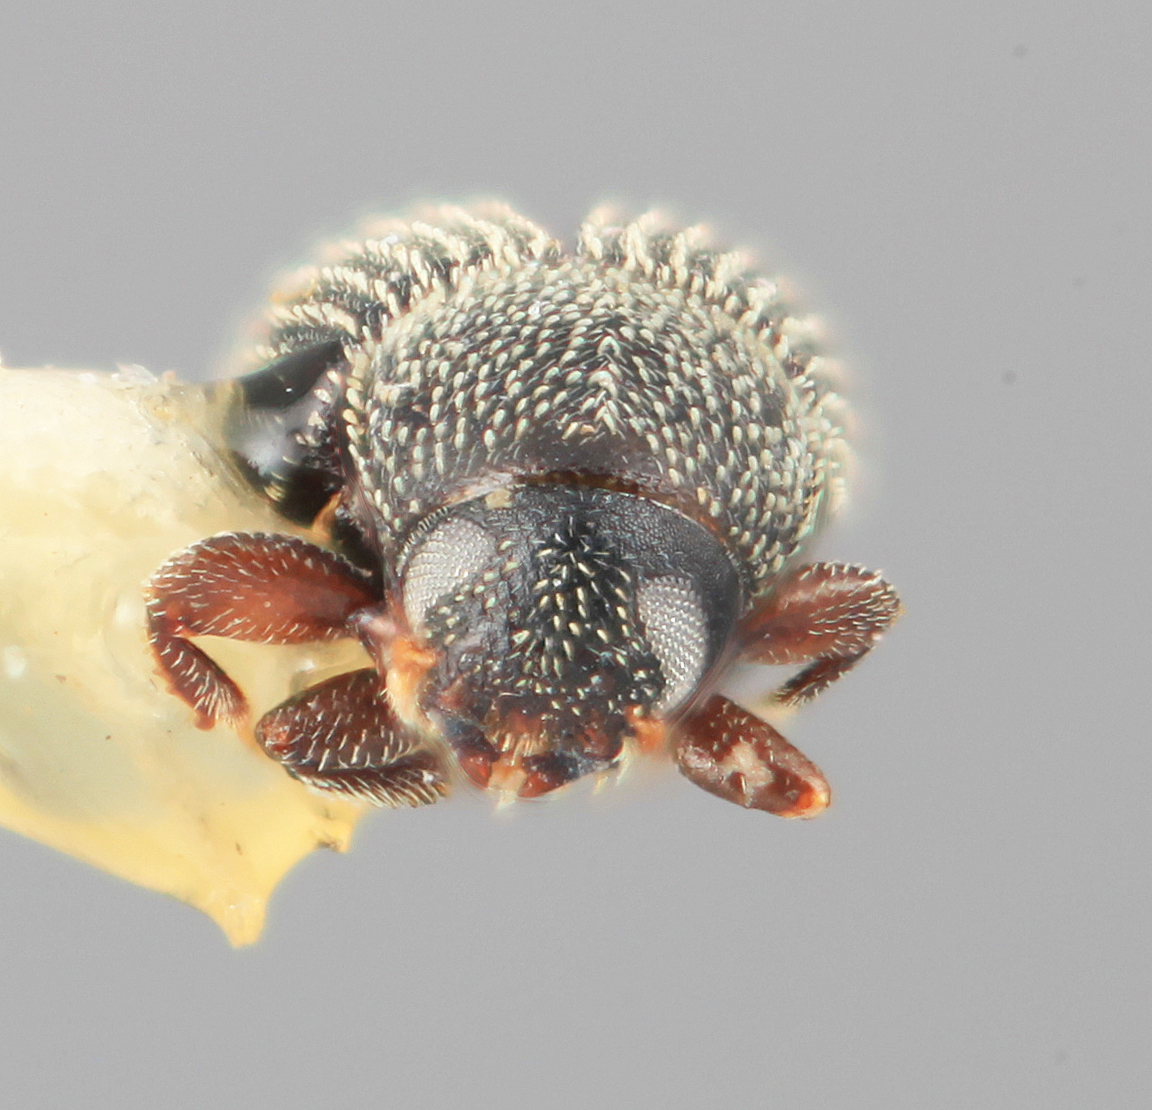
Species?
Pycnarthrum funerium
